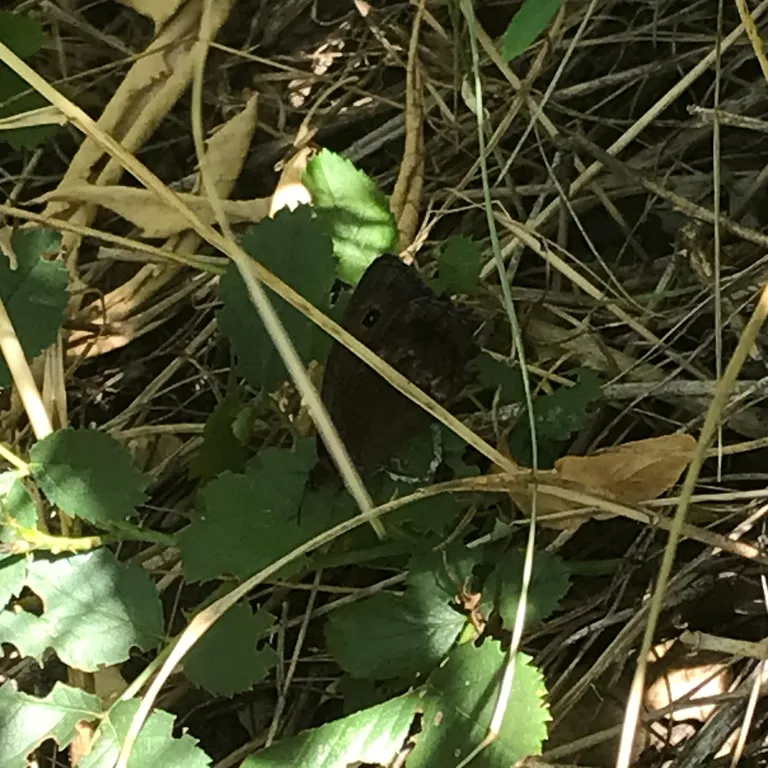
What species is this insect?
Minois dryas
